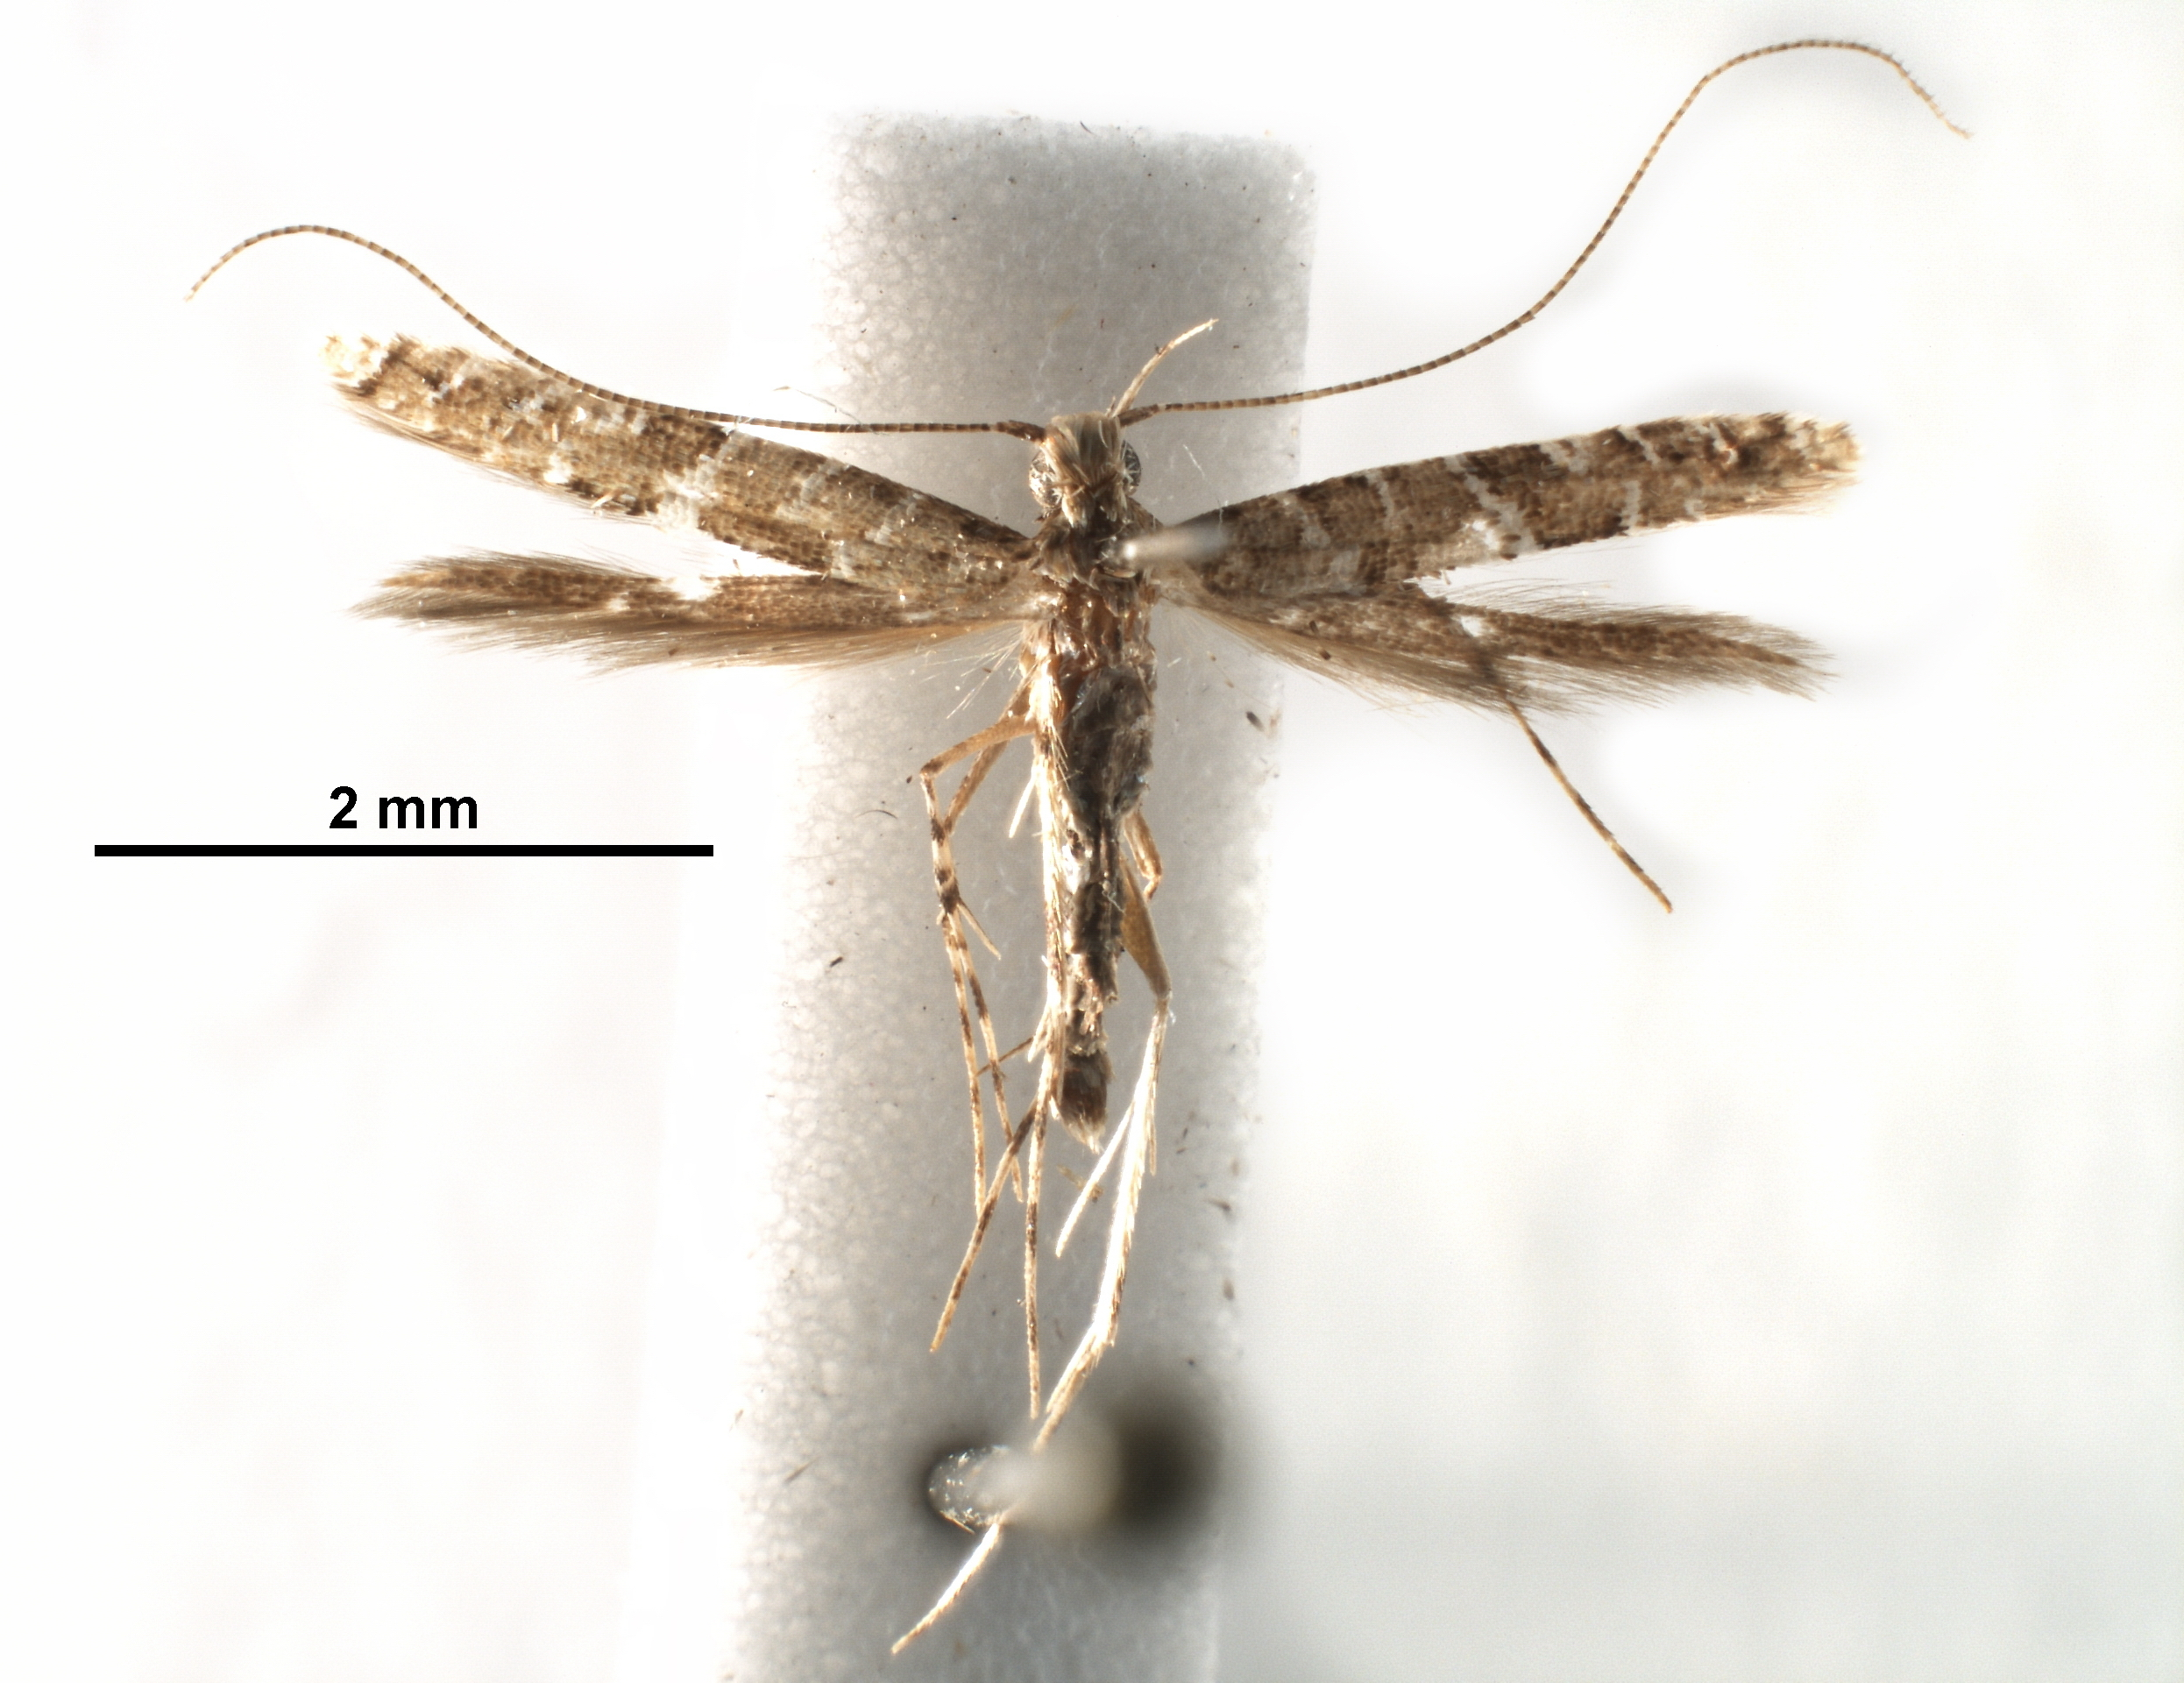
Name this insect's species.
Acrocercops strigosa
